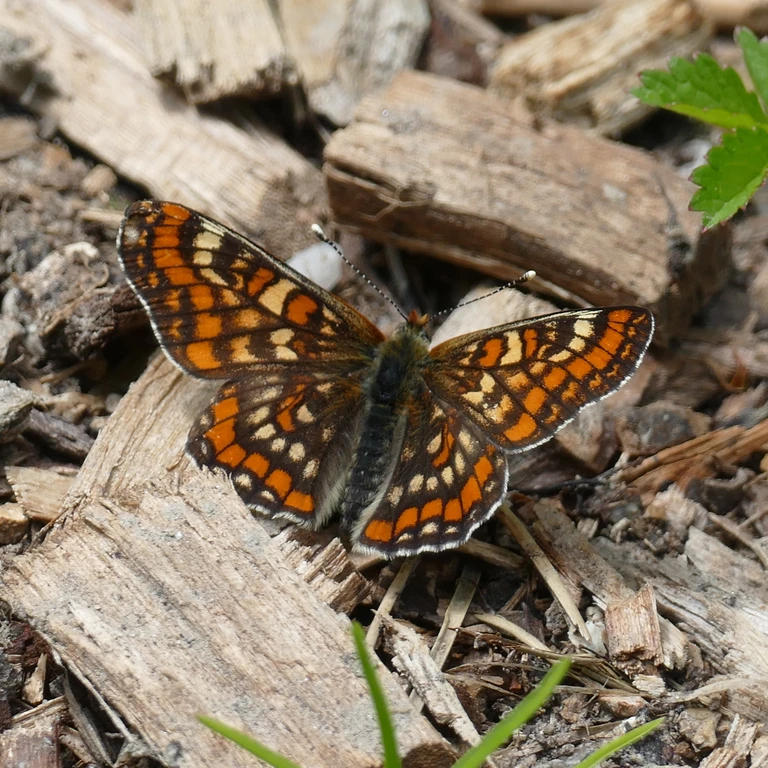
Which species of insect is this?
Euphydryas maturna
